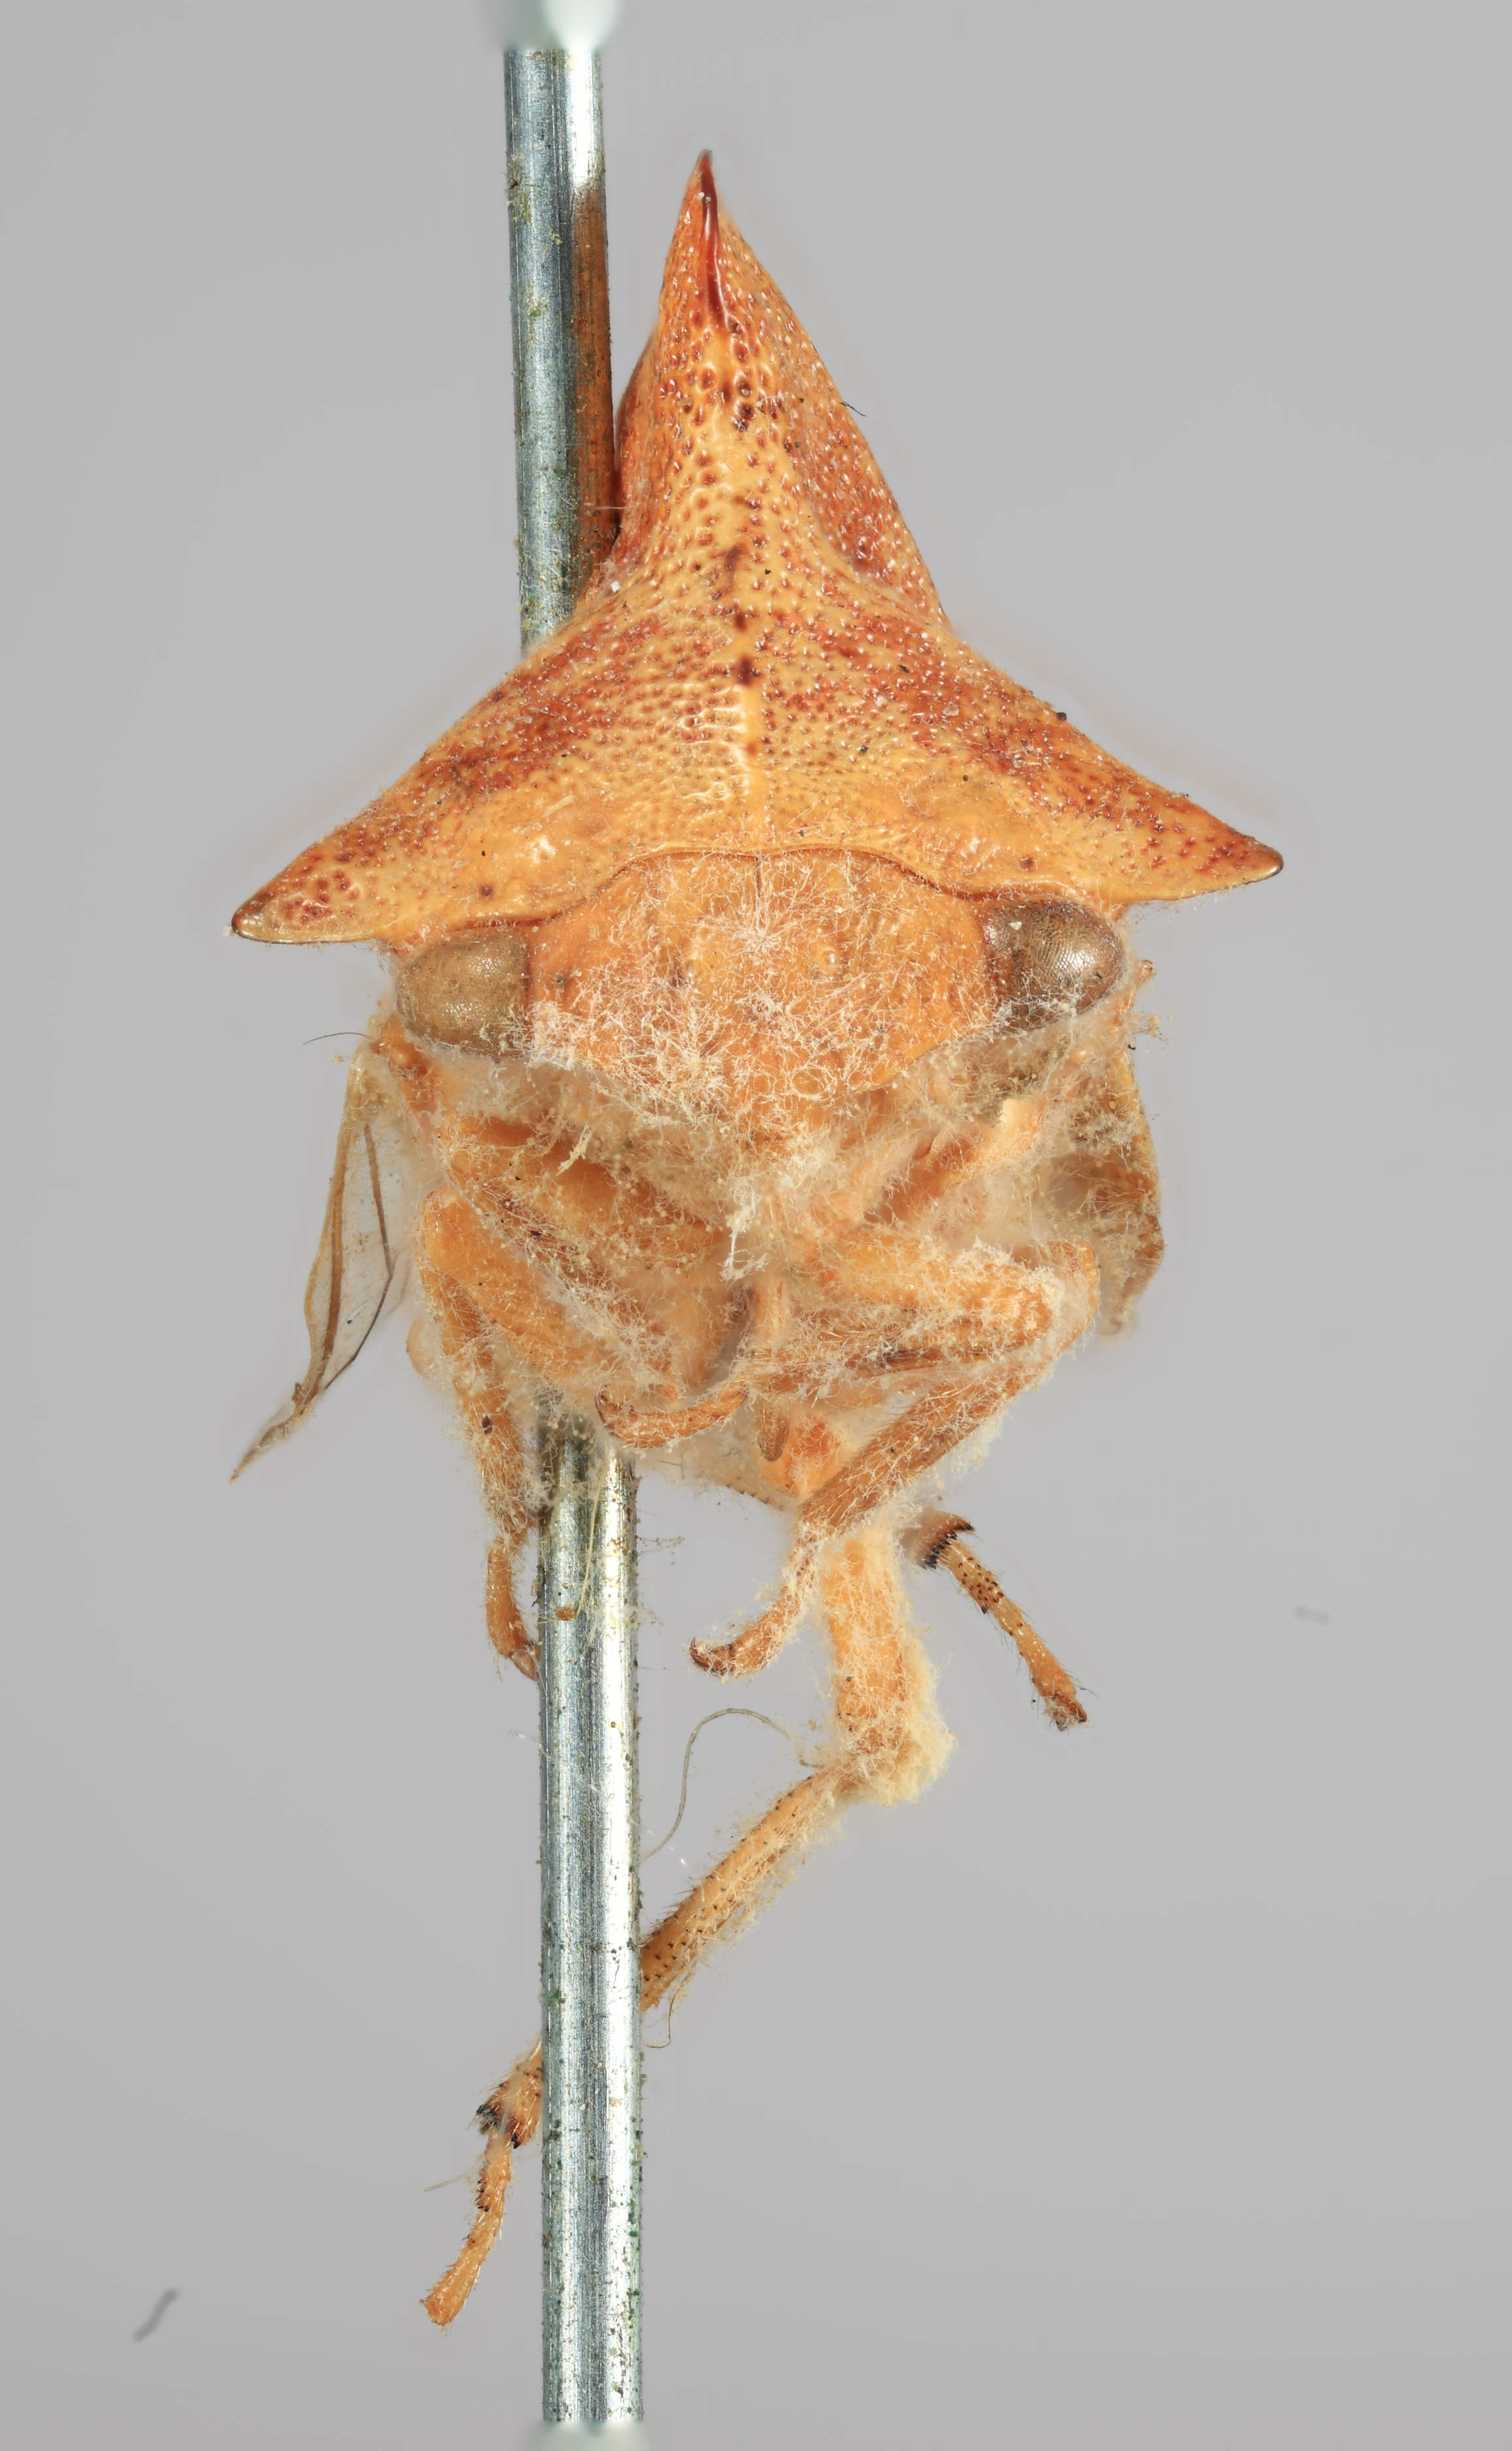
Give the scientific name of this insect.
Telamona fasciata
